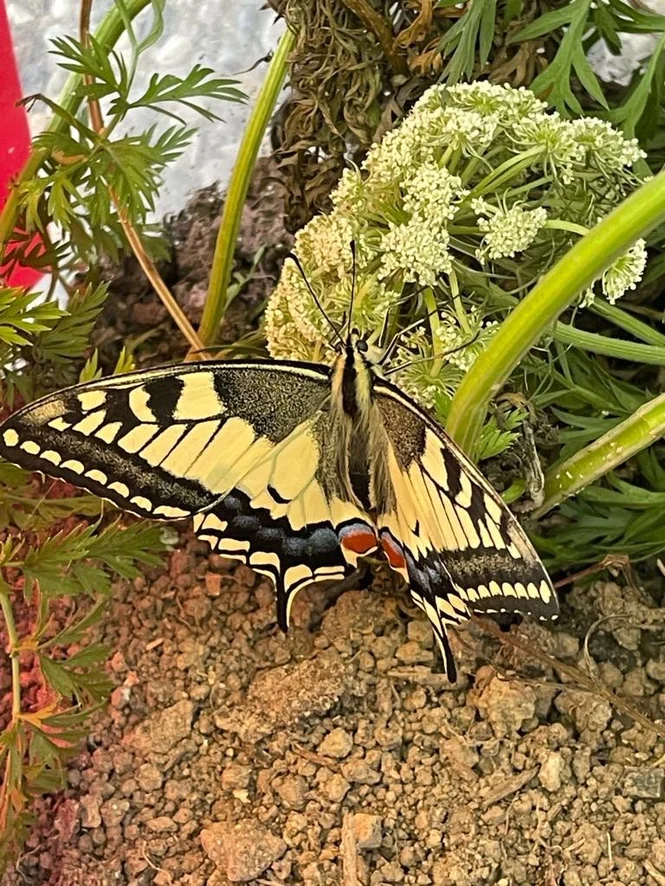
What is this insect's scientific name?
Papilio machaon
